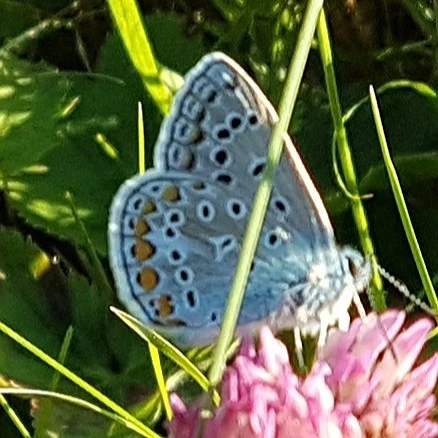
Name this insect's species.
Polyommatus icarus
